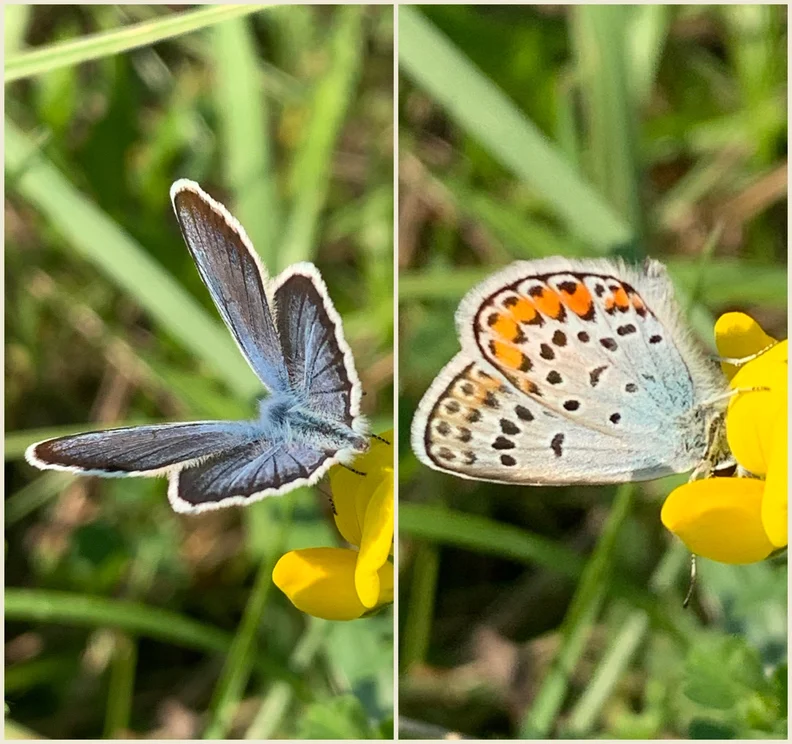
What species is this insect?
Plebejus argus
